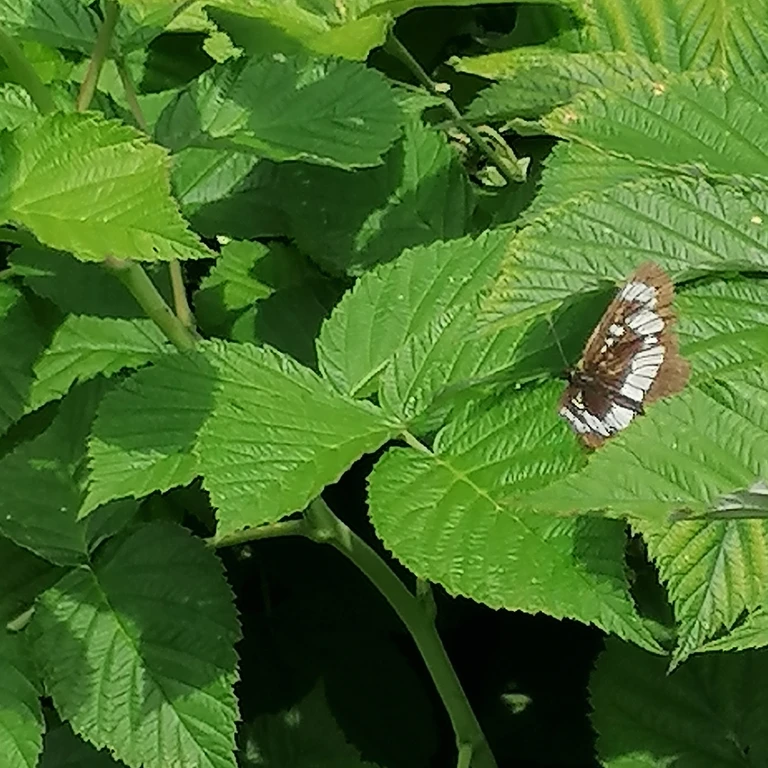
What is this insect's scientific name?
Neptis rivularis
